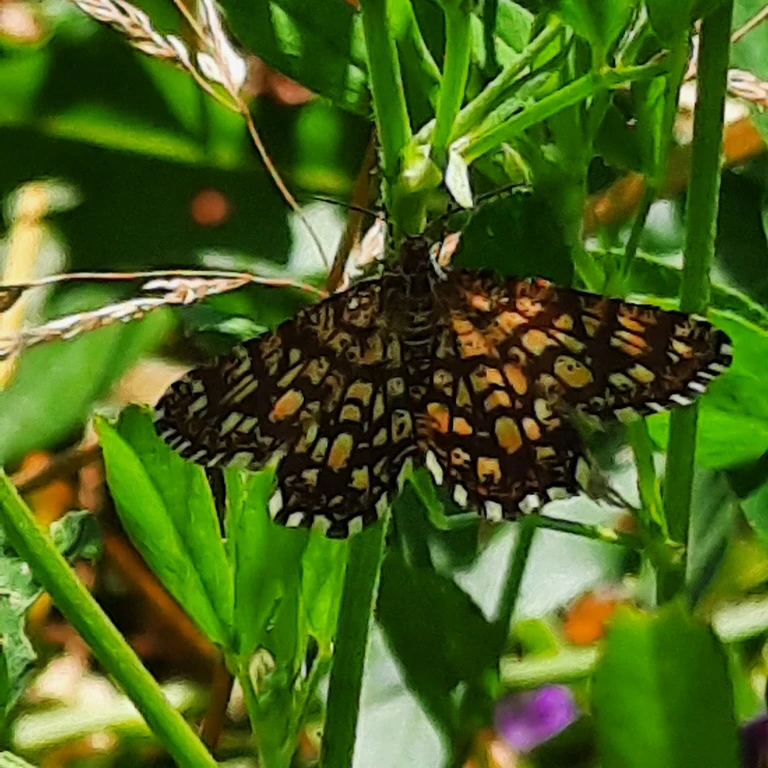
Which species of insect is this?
Chiasmia clathrata
